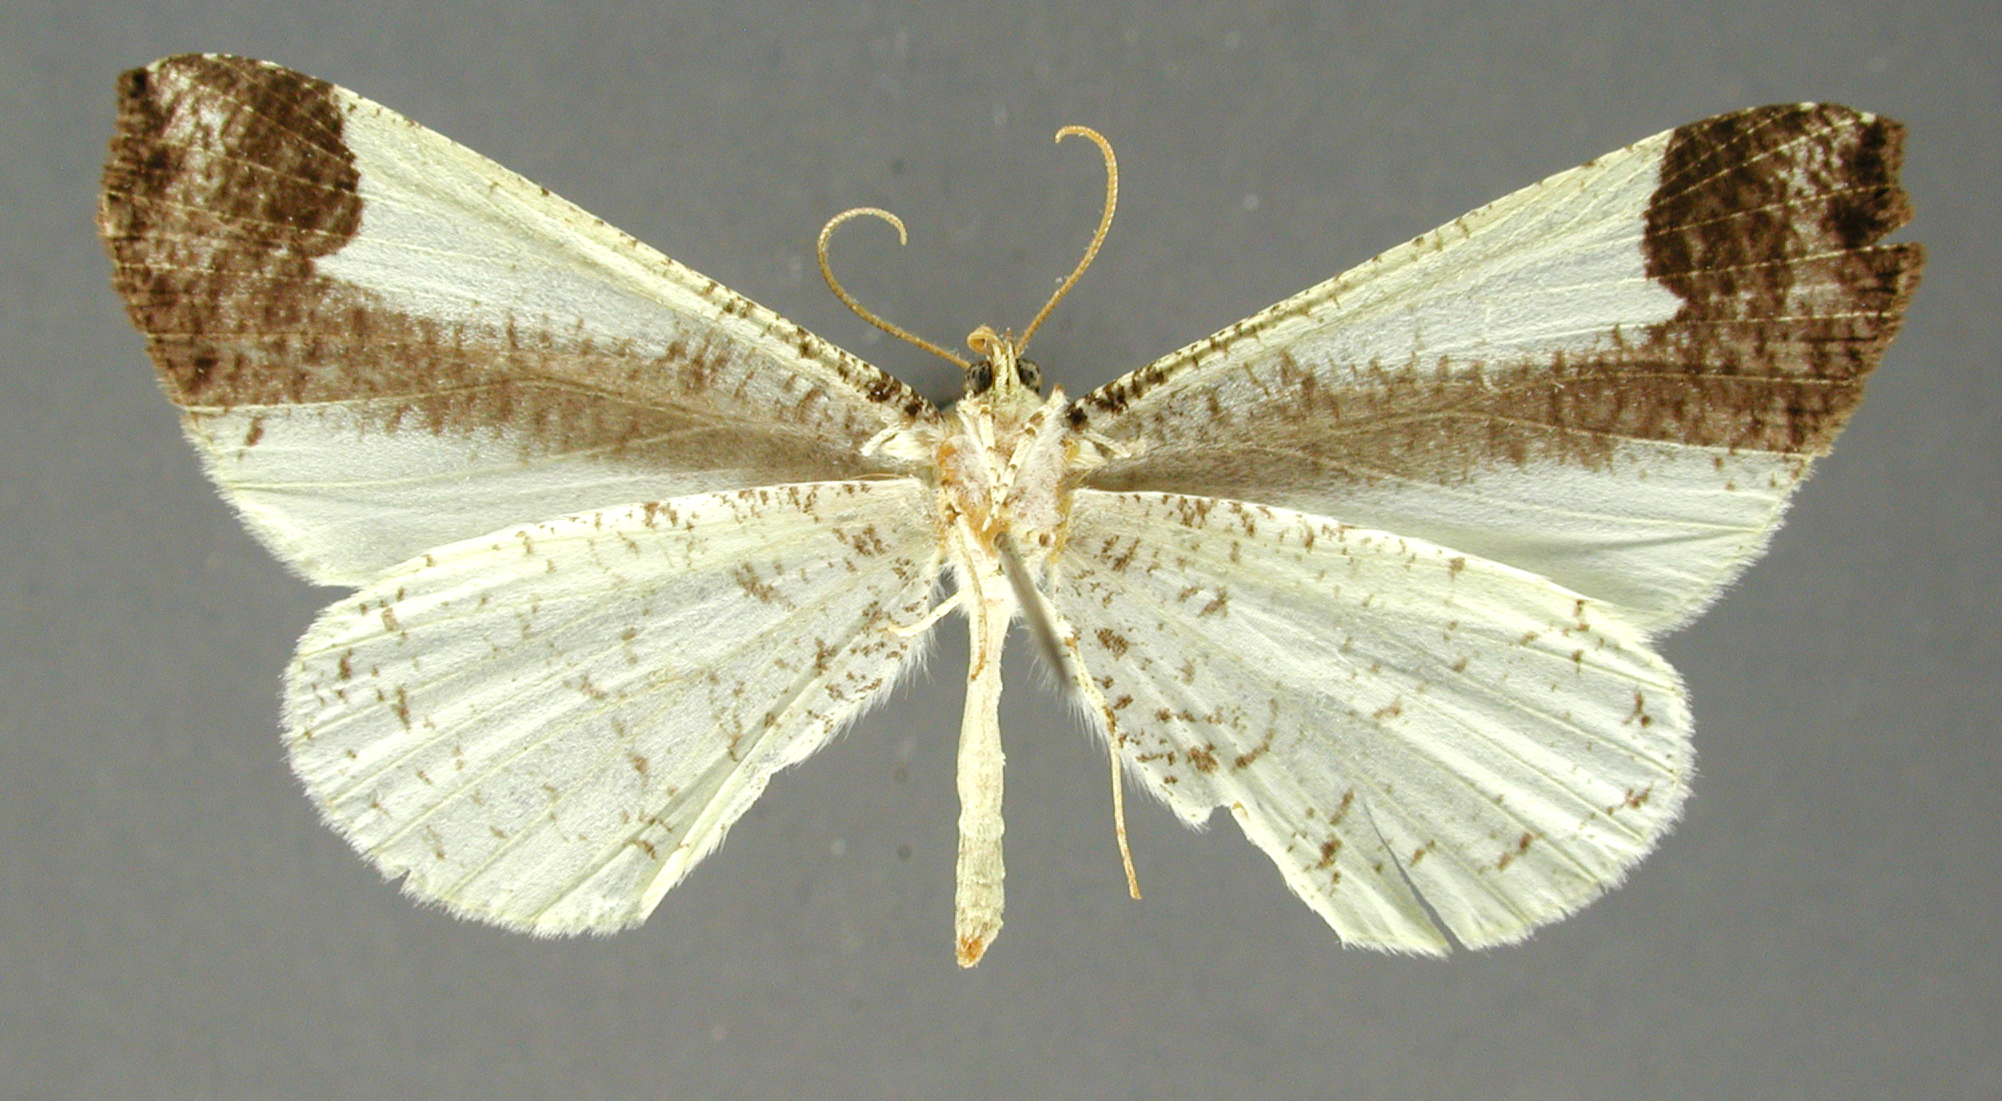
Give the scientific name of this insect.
Phellinodes leucophasiata
